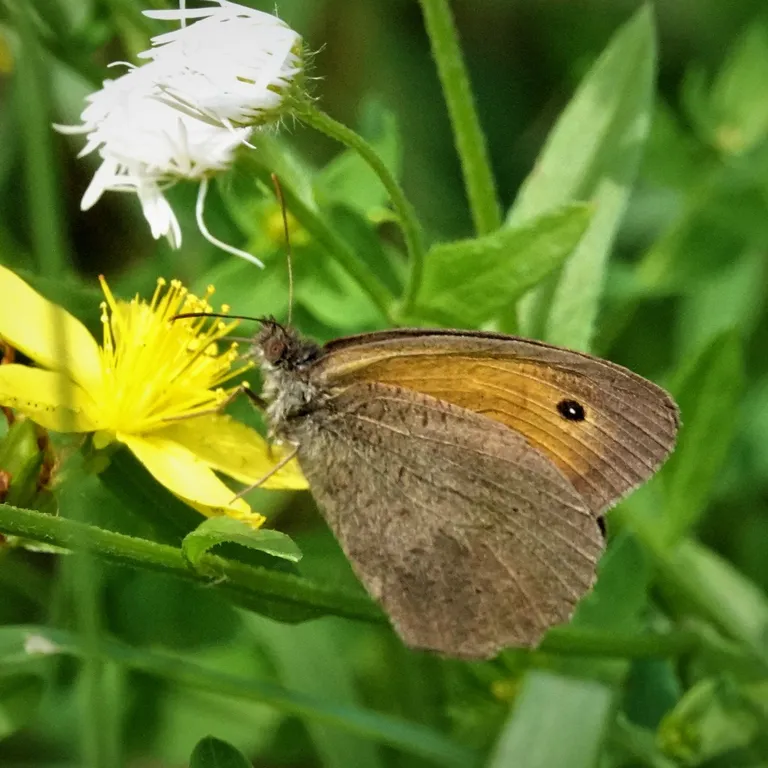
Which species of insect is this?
Maniola jurtina
